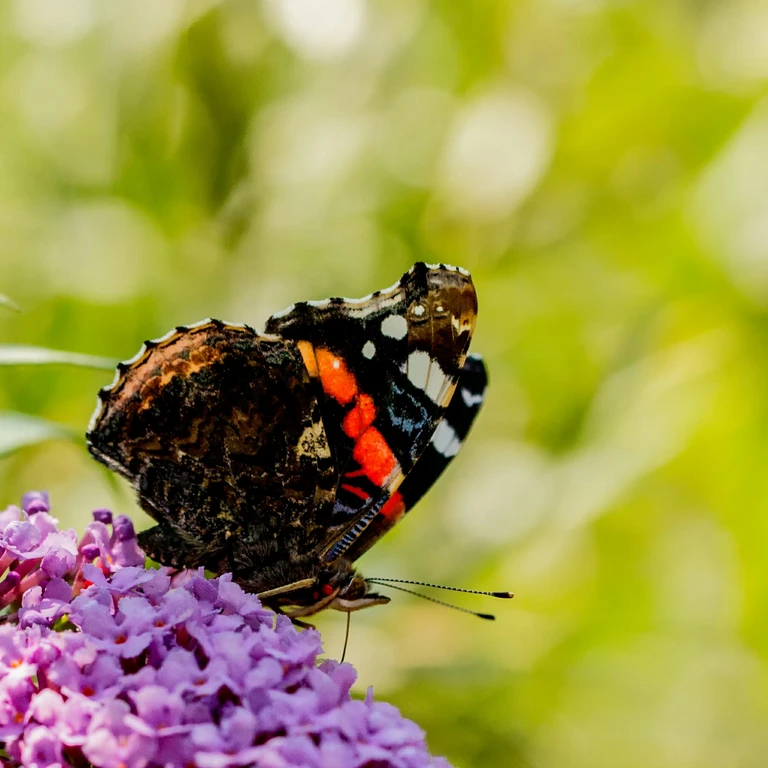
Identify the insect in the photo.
Vanessa atalanta
